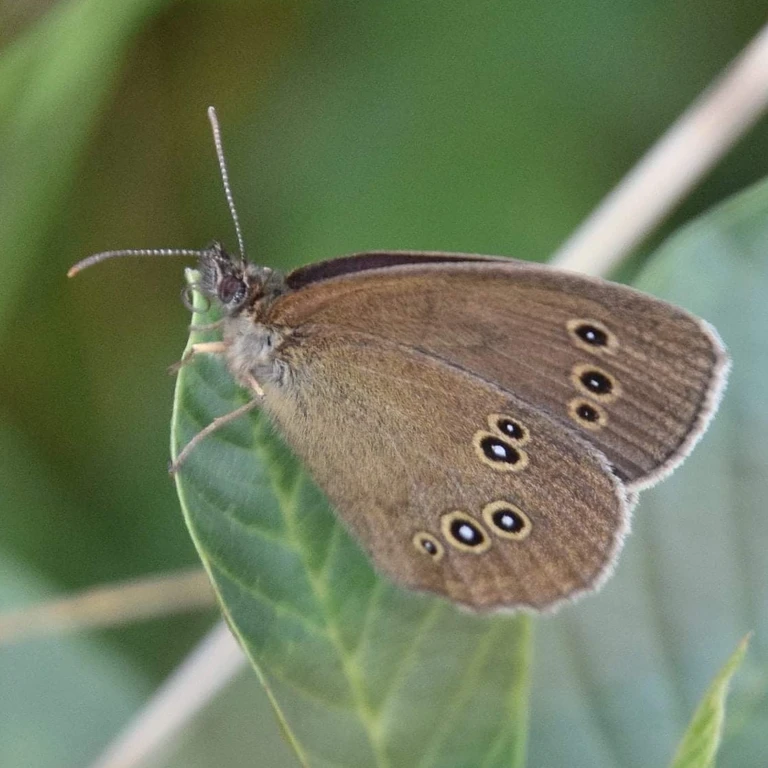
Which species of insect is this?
Aphantopus hyperantus
